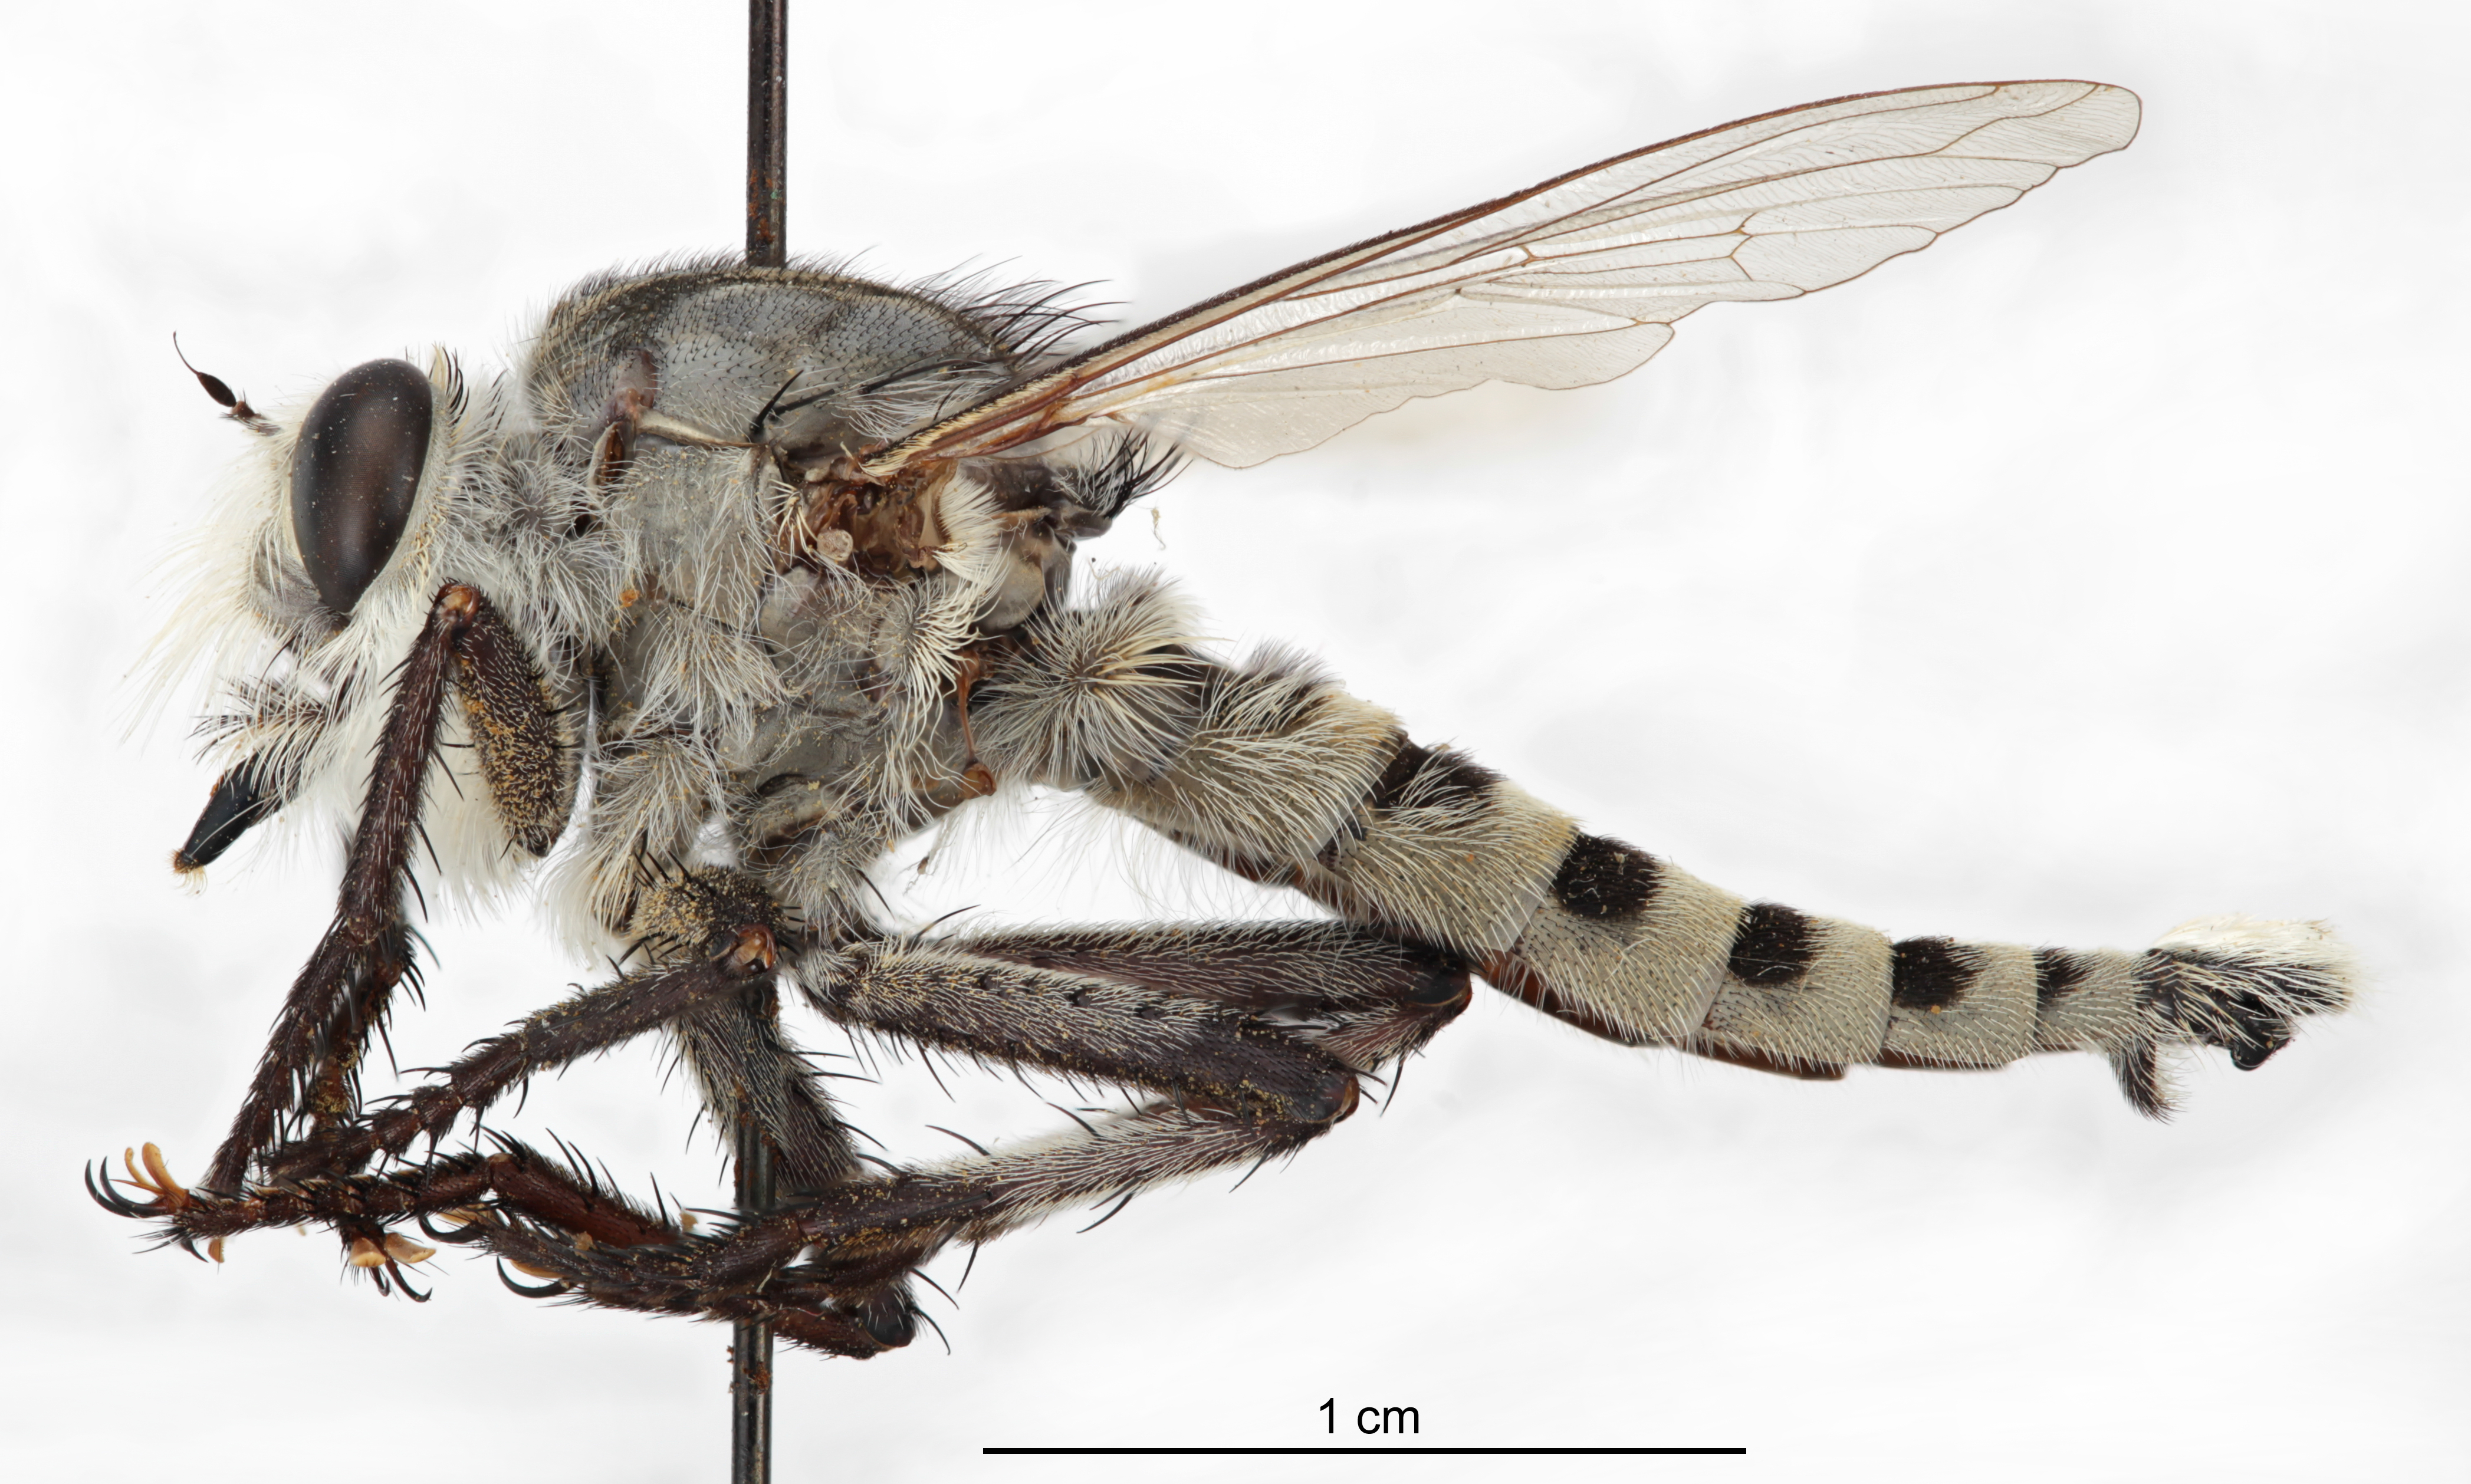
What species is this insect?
Promachus giganteus
